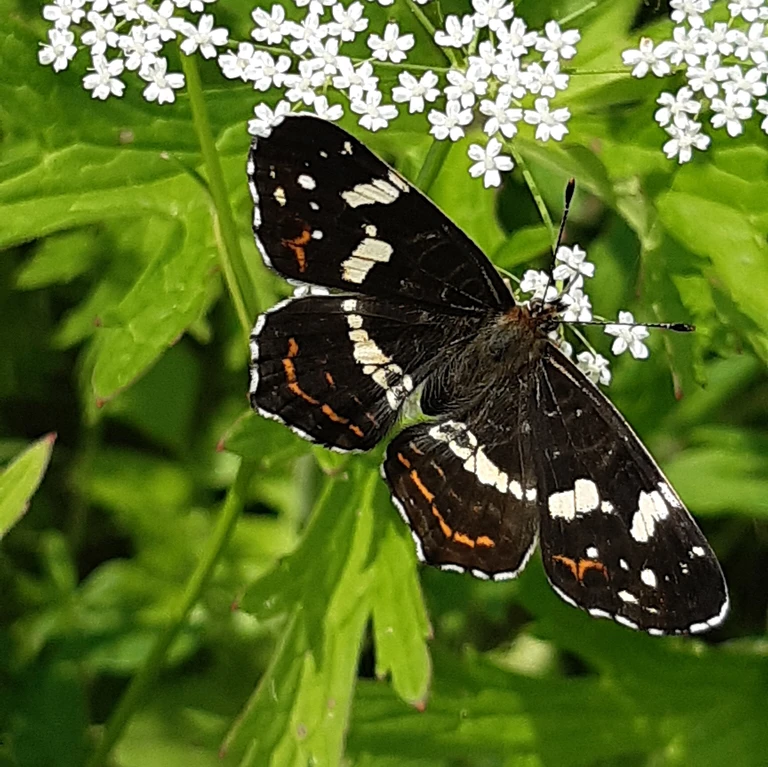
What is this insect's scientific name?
Araschnia levana
